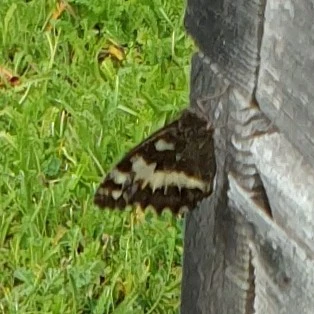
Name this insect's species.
Brintesia circe
